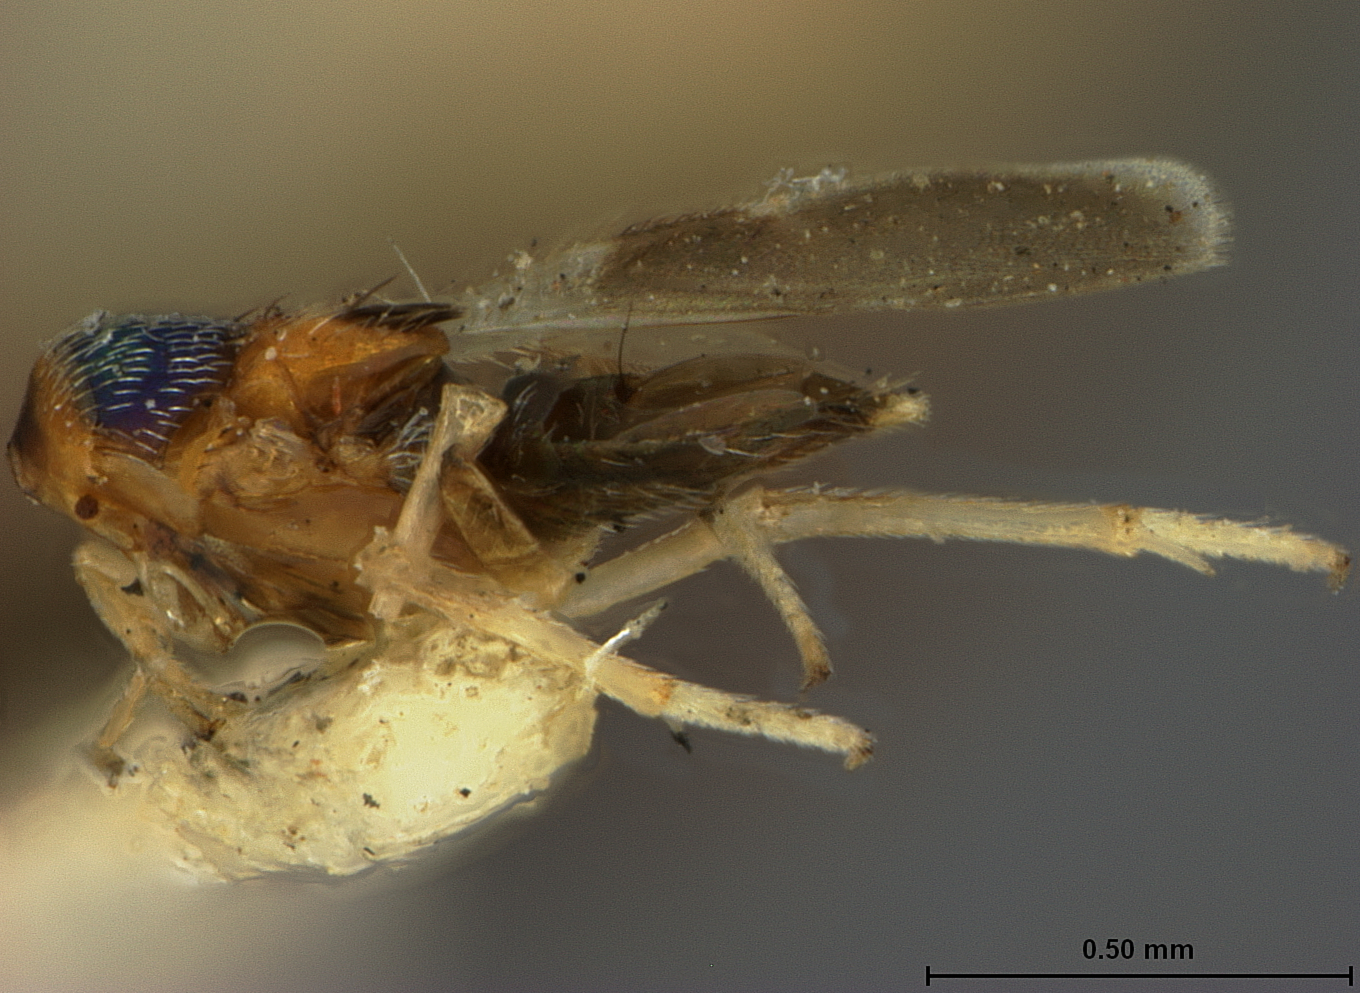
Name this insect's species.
Blatticida pulchra
